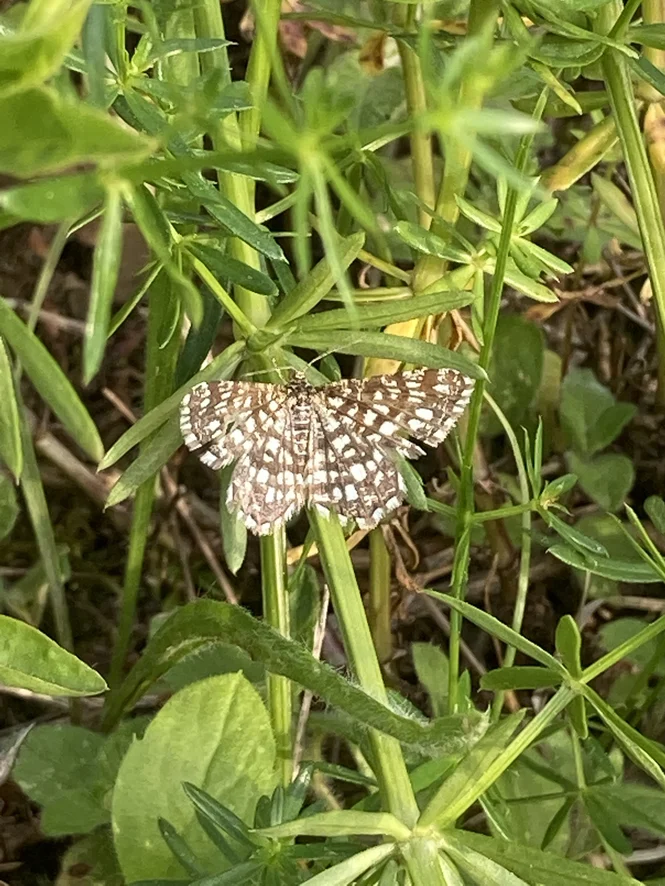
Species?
Chiasmia clathrata
